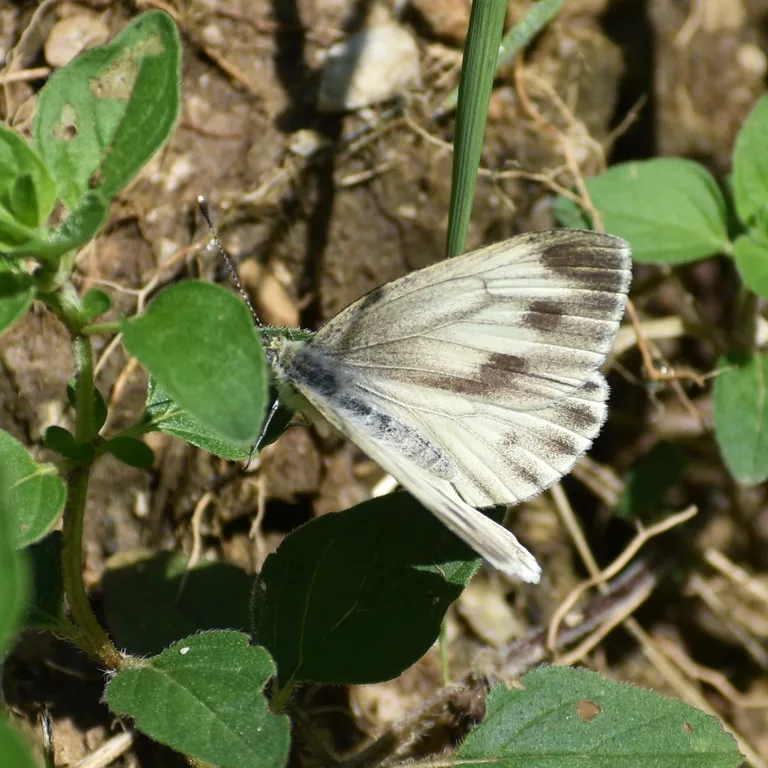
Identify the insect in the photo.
Pieris bryoniae
